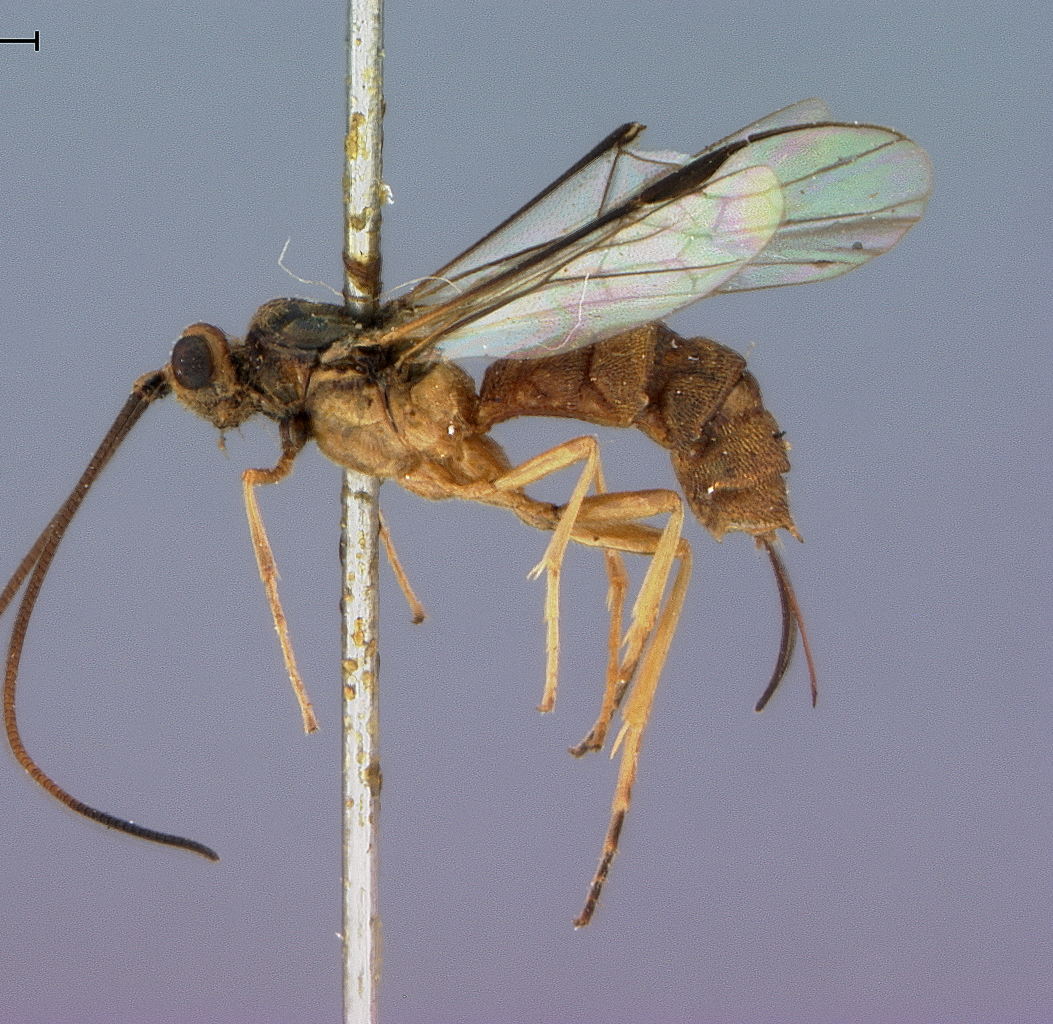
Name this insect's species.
Trispinaria unicolor
